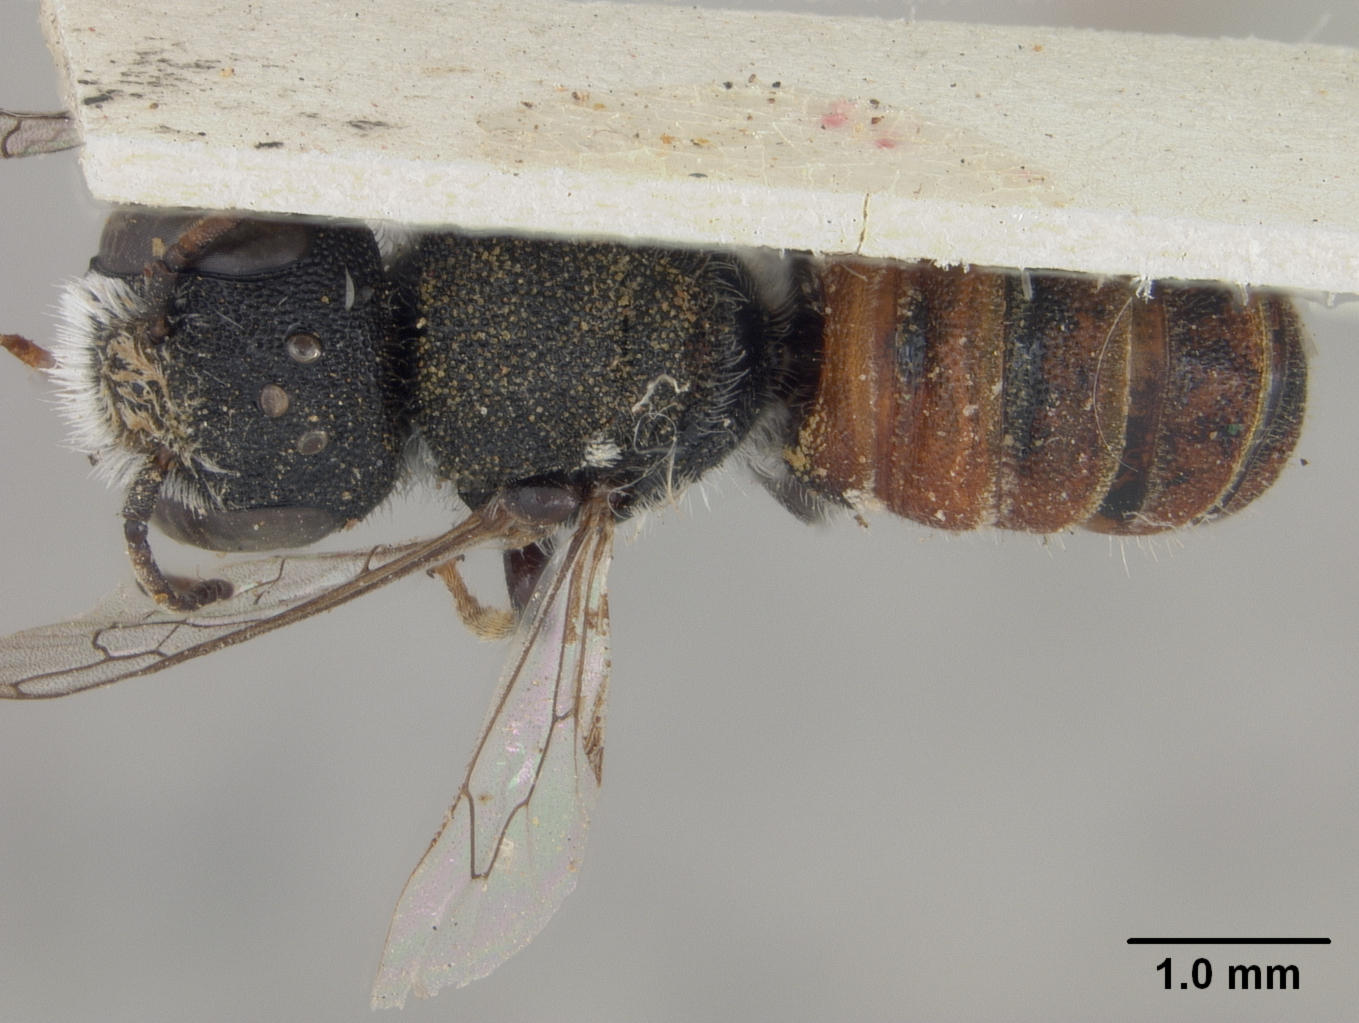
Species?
Megachile barvonensis
